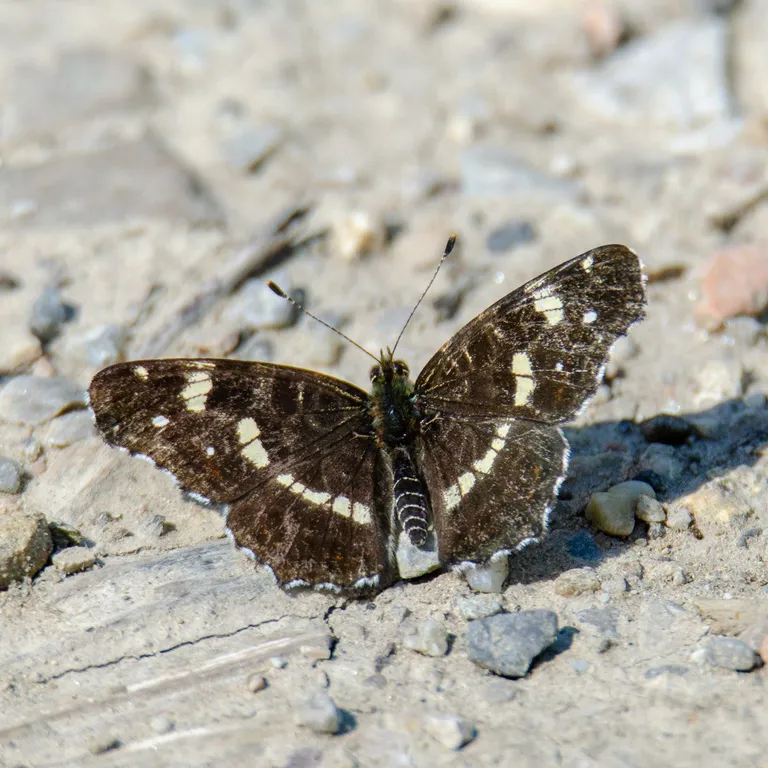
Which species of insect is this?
Araschnia levana
